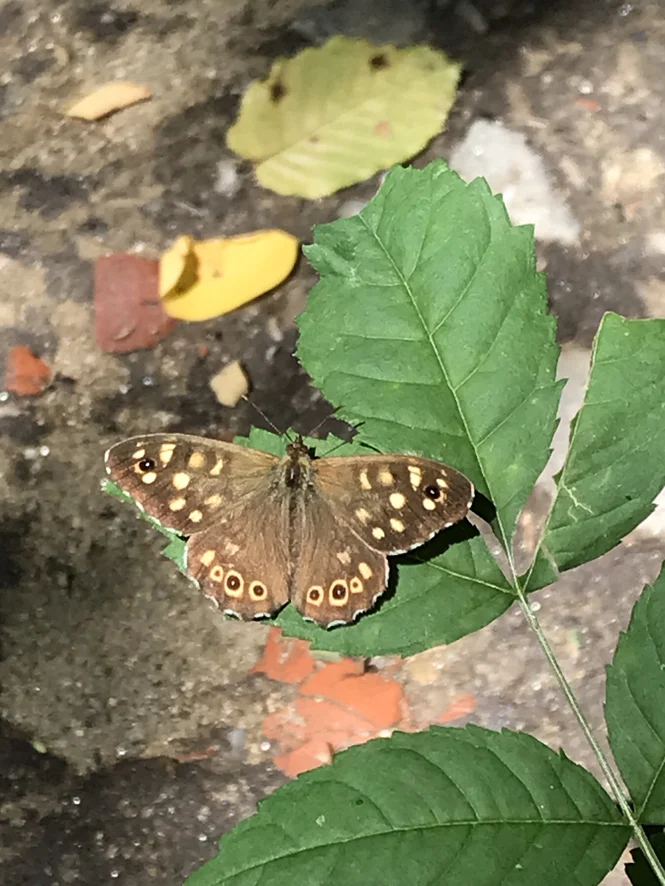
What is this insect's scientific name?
Pararge aegeria
